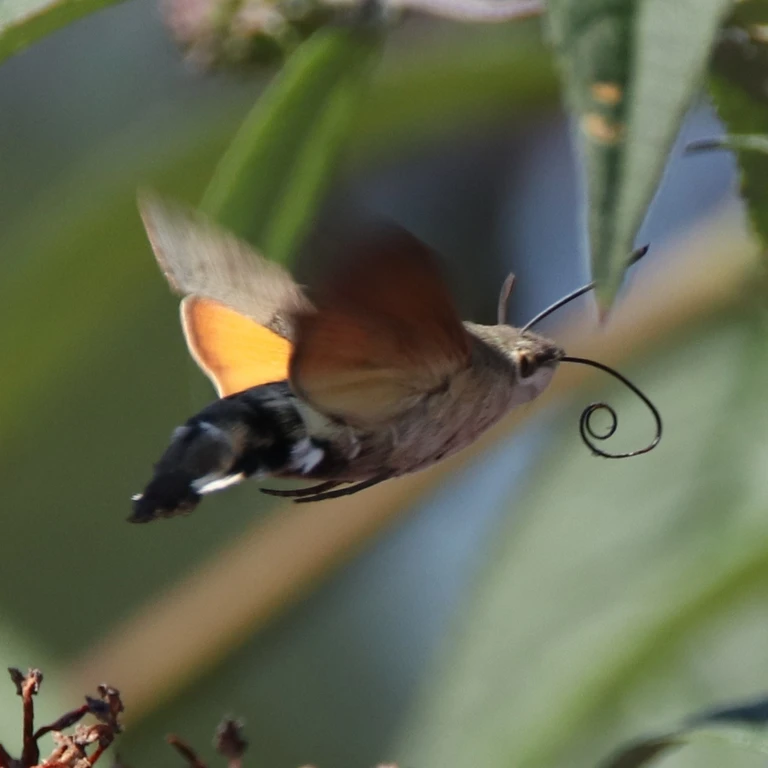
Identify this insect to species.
Macroglossum stellatarum
